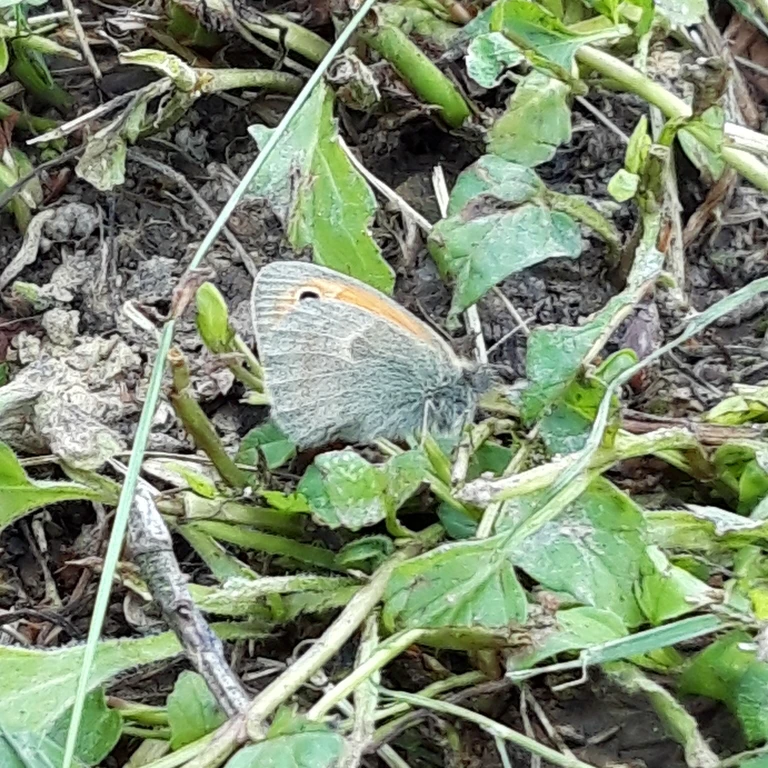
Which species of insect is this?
Coenonympha pamphilus
